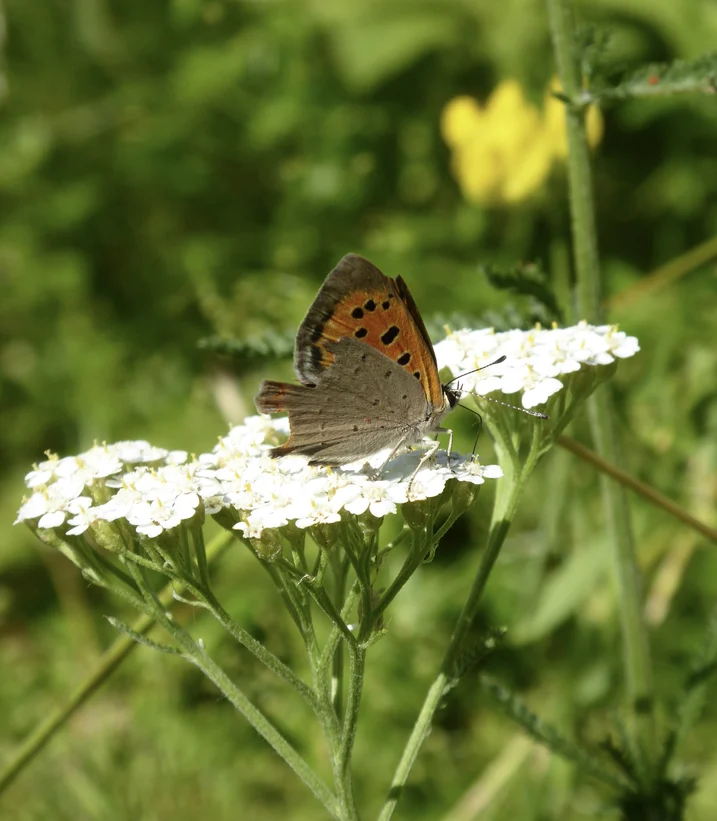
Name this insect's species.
Lycaena phlaeas
